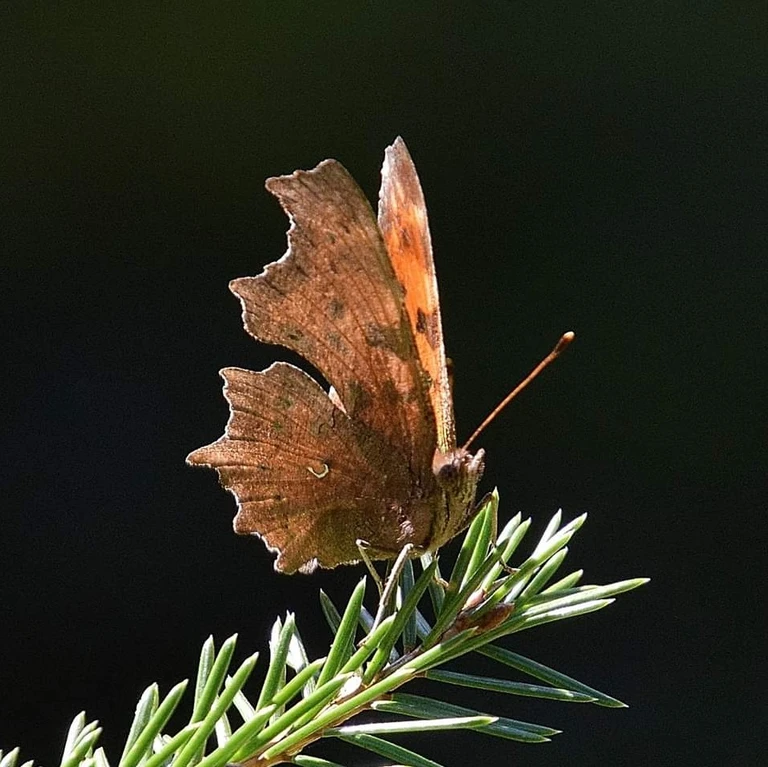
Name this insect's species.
Polygonia c-album
